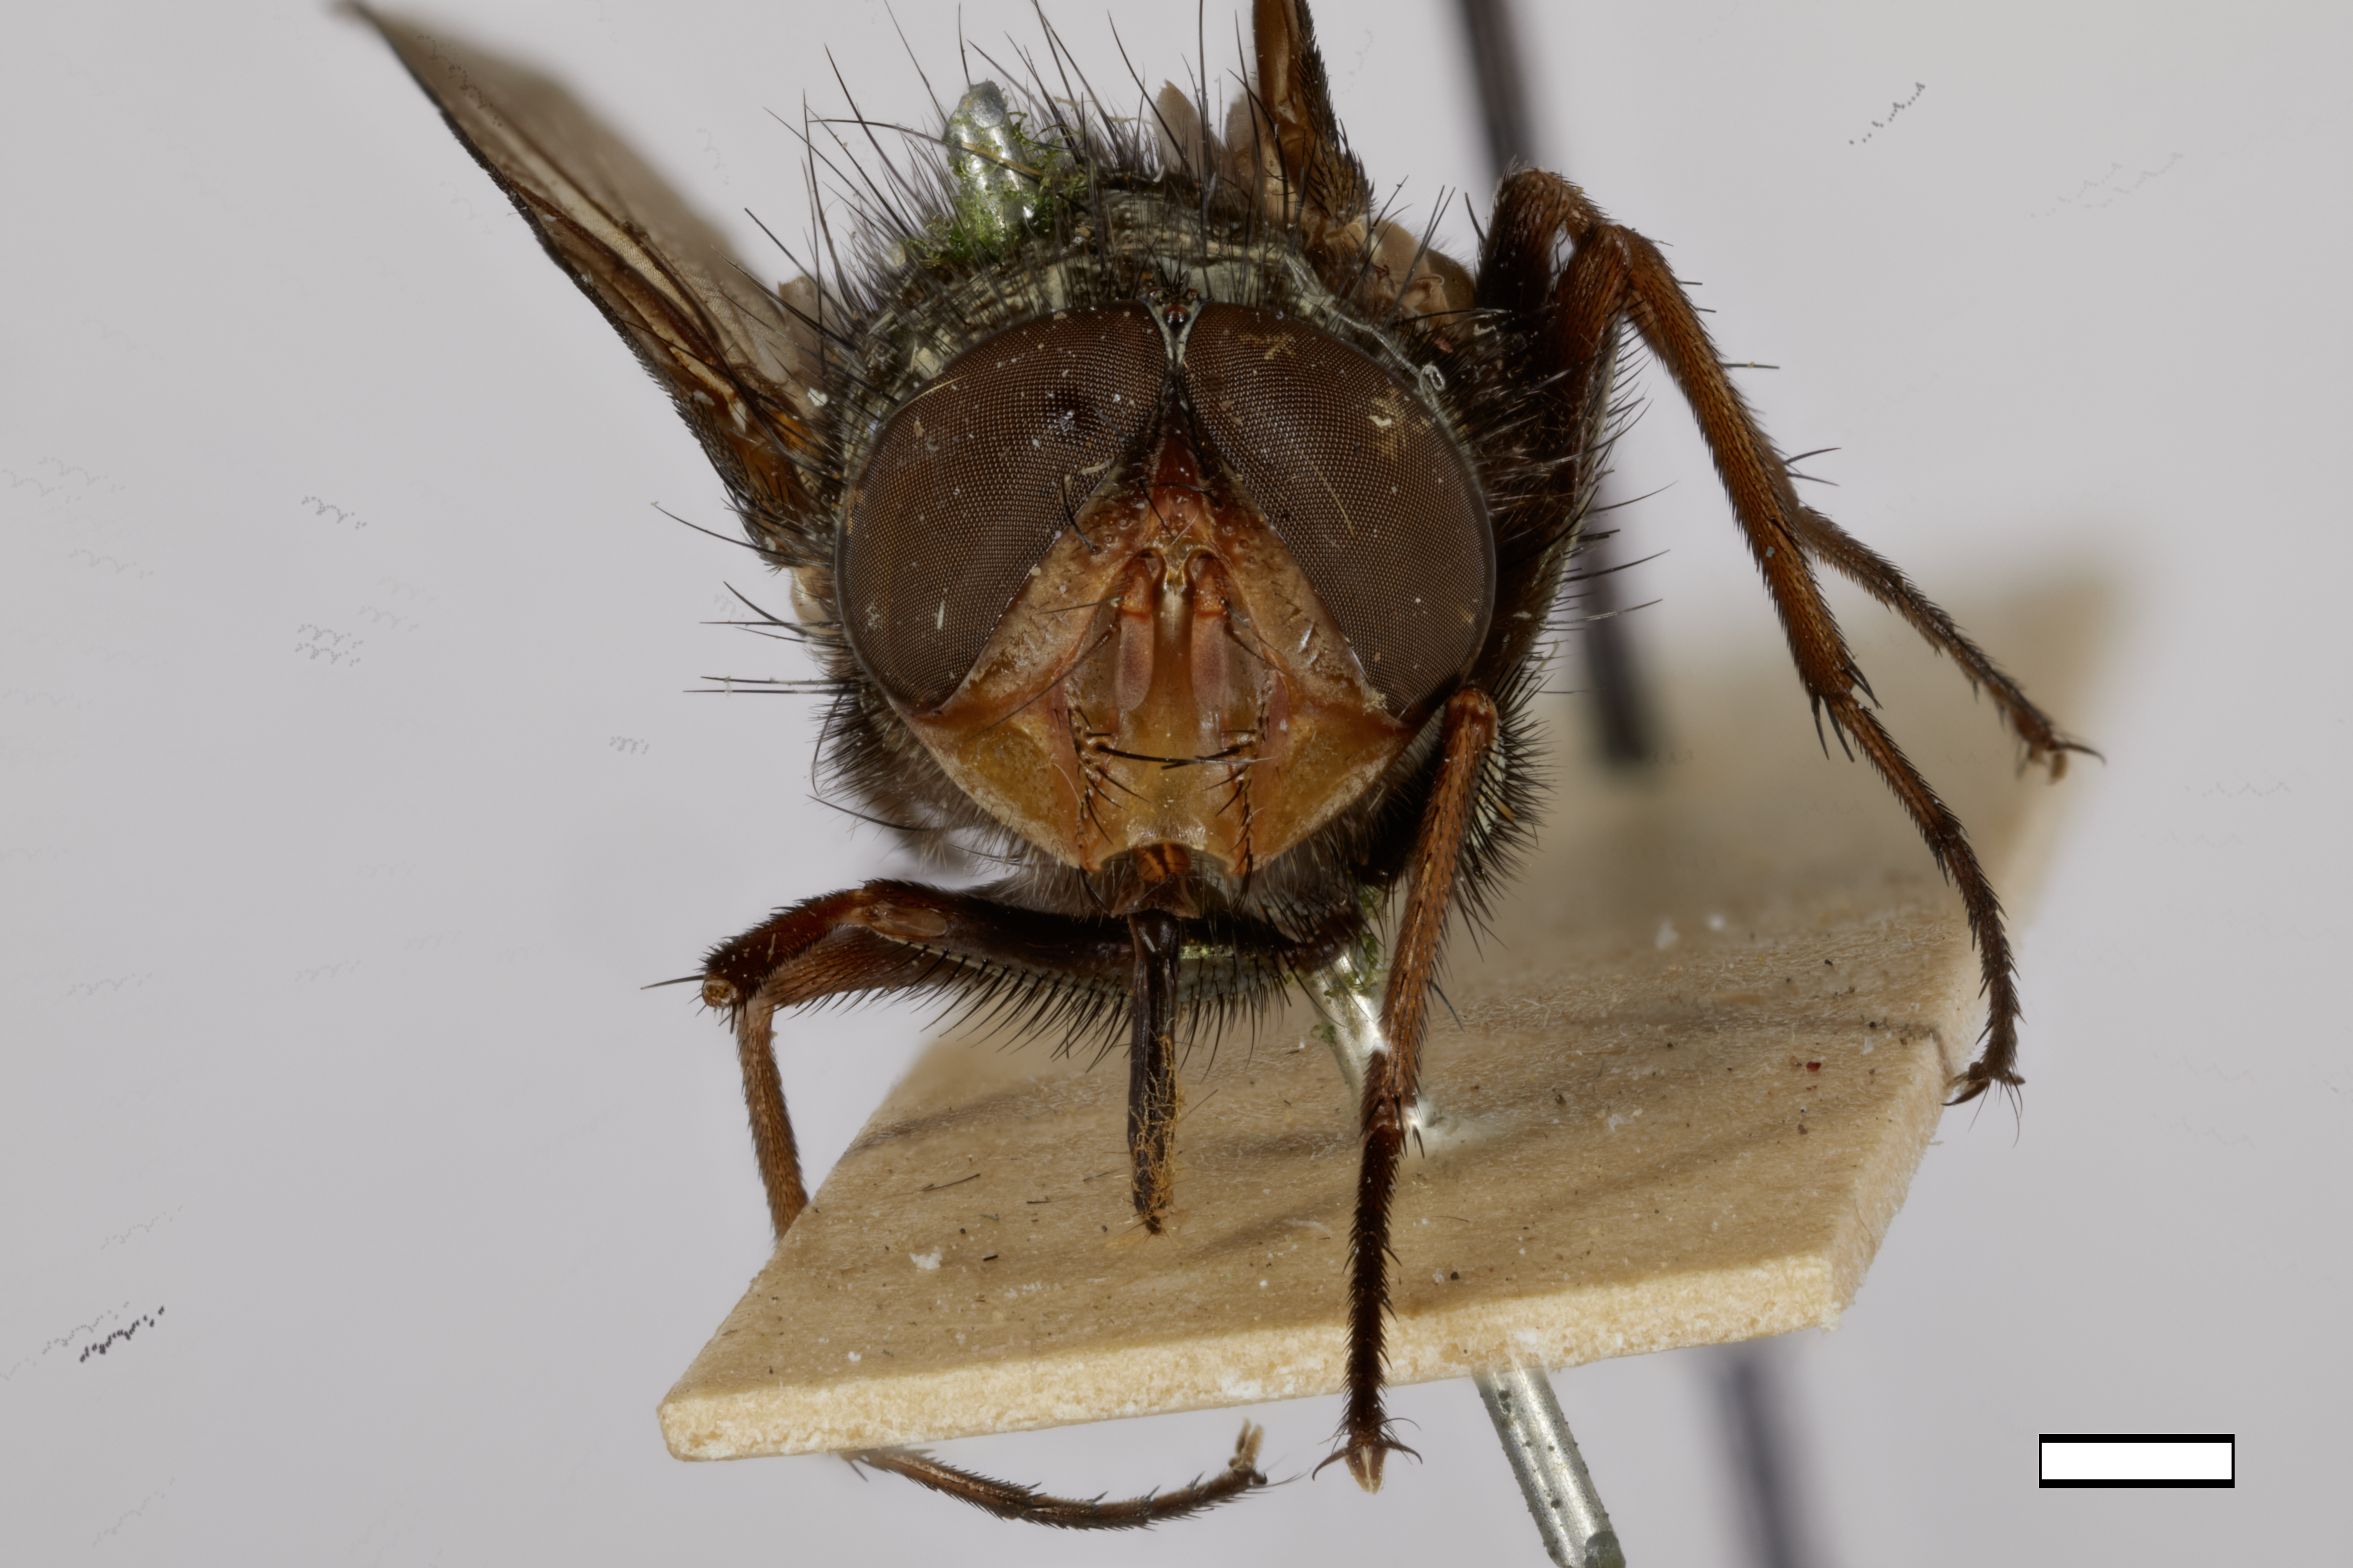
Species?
Metallea nigribarba
